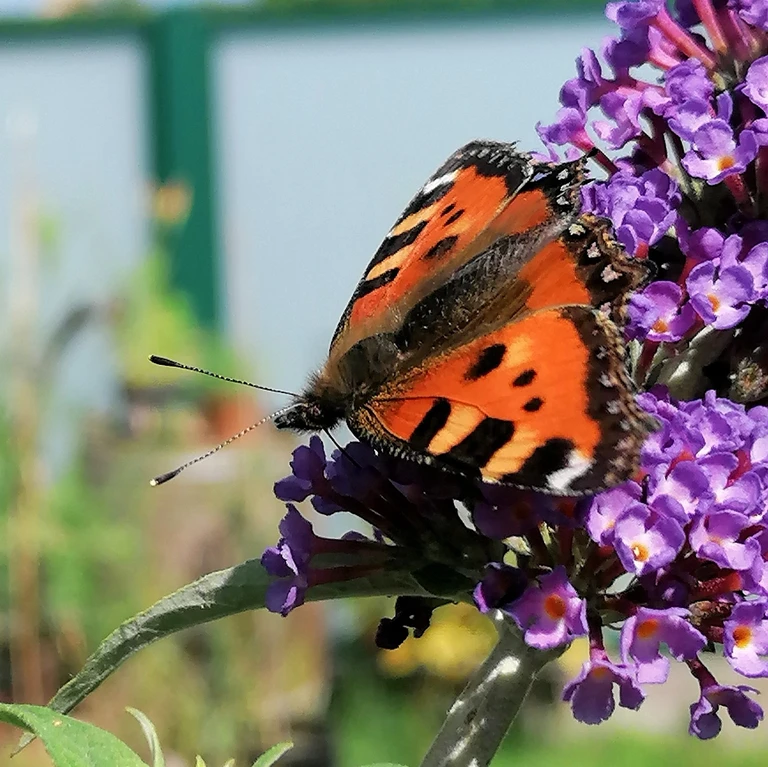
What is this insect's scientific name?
Aglais urticae
